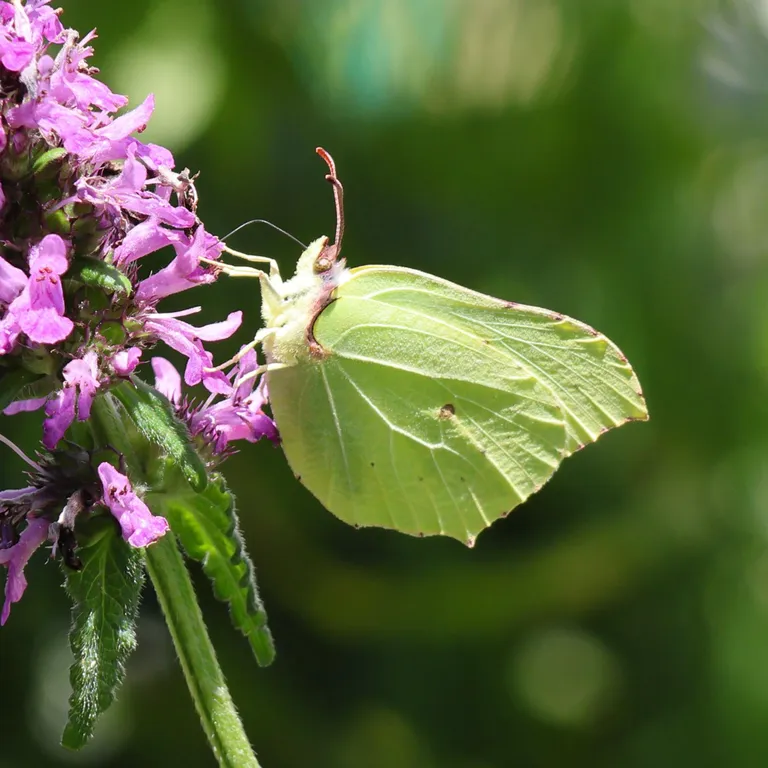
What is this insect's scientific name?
Gonepteryx rhamni
